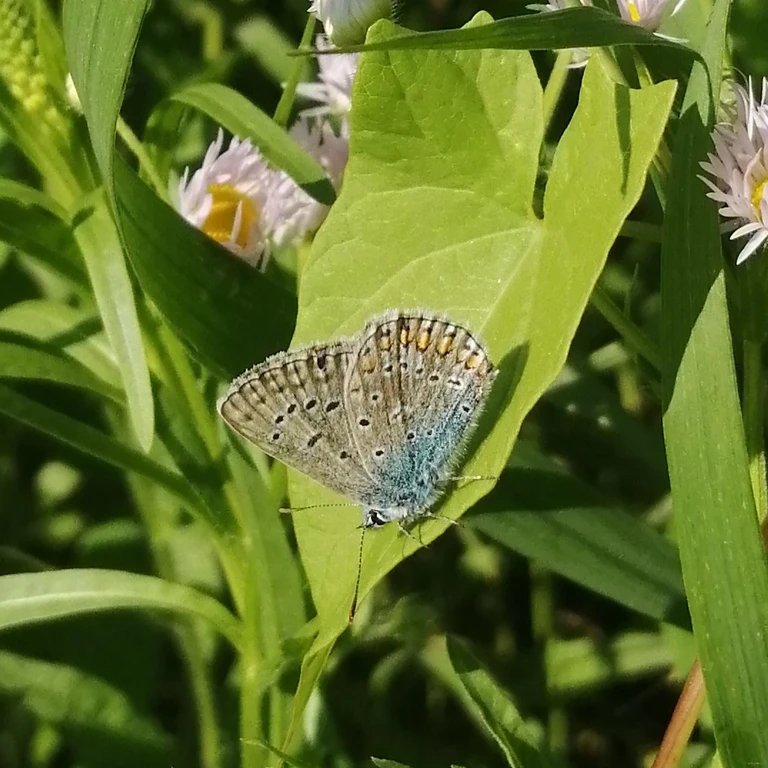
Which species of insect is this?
Polyommatus icarus
